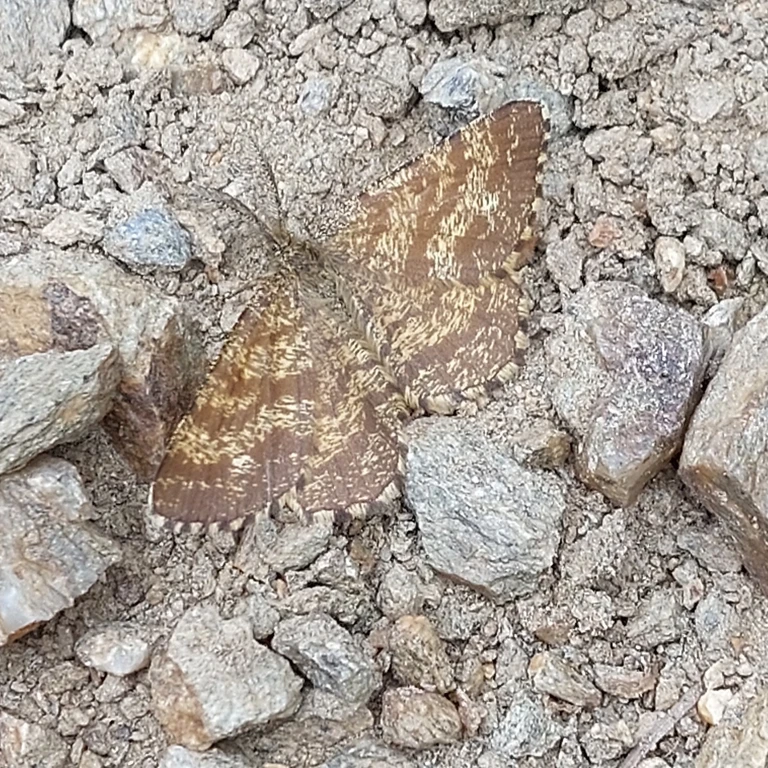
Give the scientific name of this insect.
Ematurga atomaria
